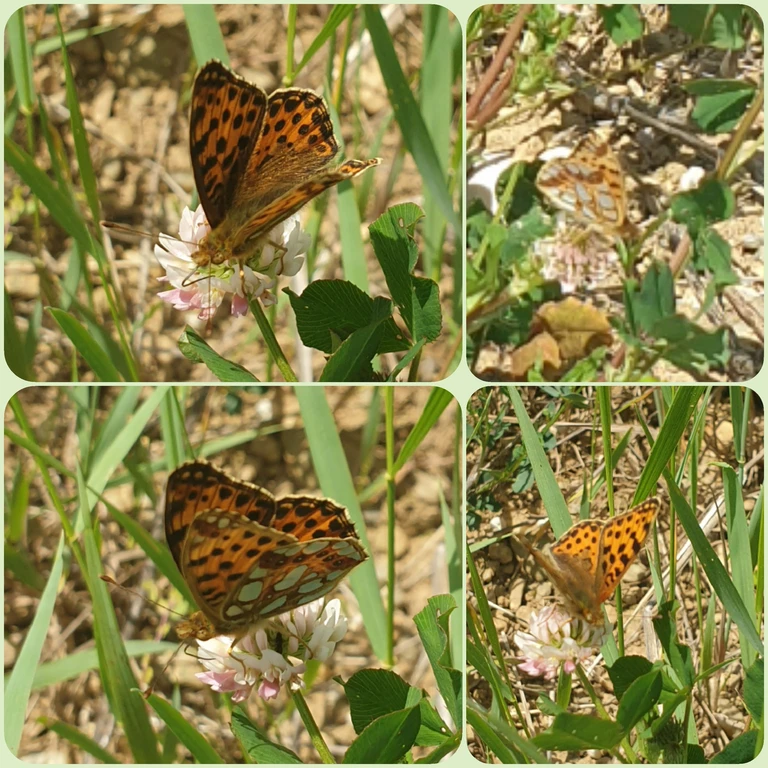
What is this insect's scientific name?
Issoria lathonia
